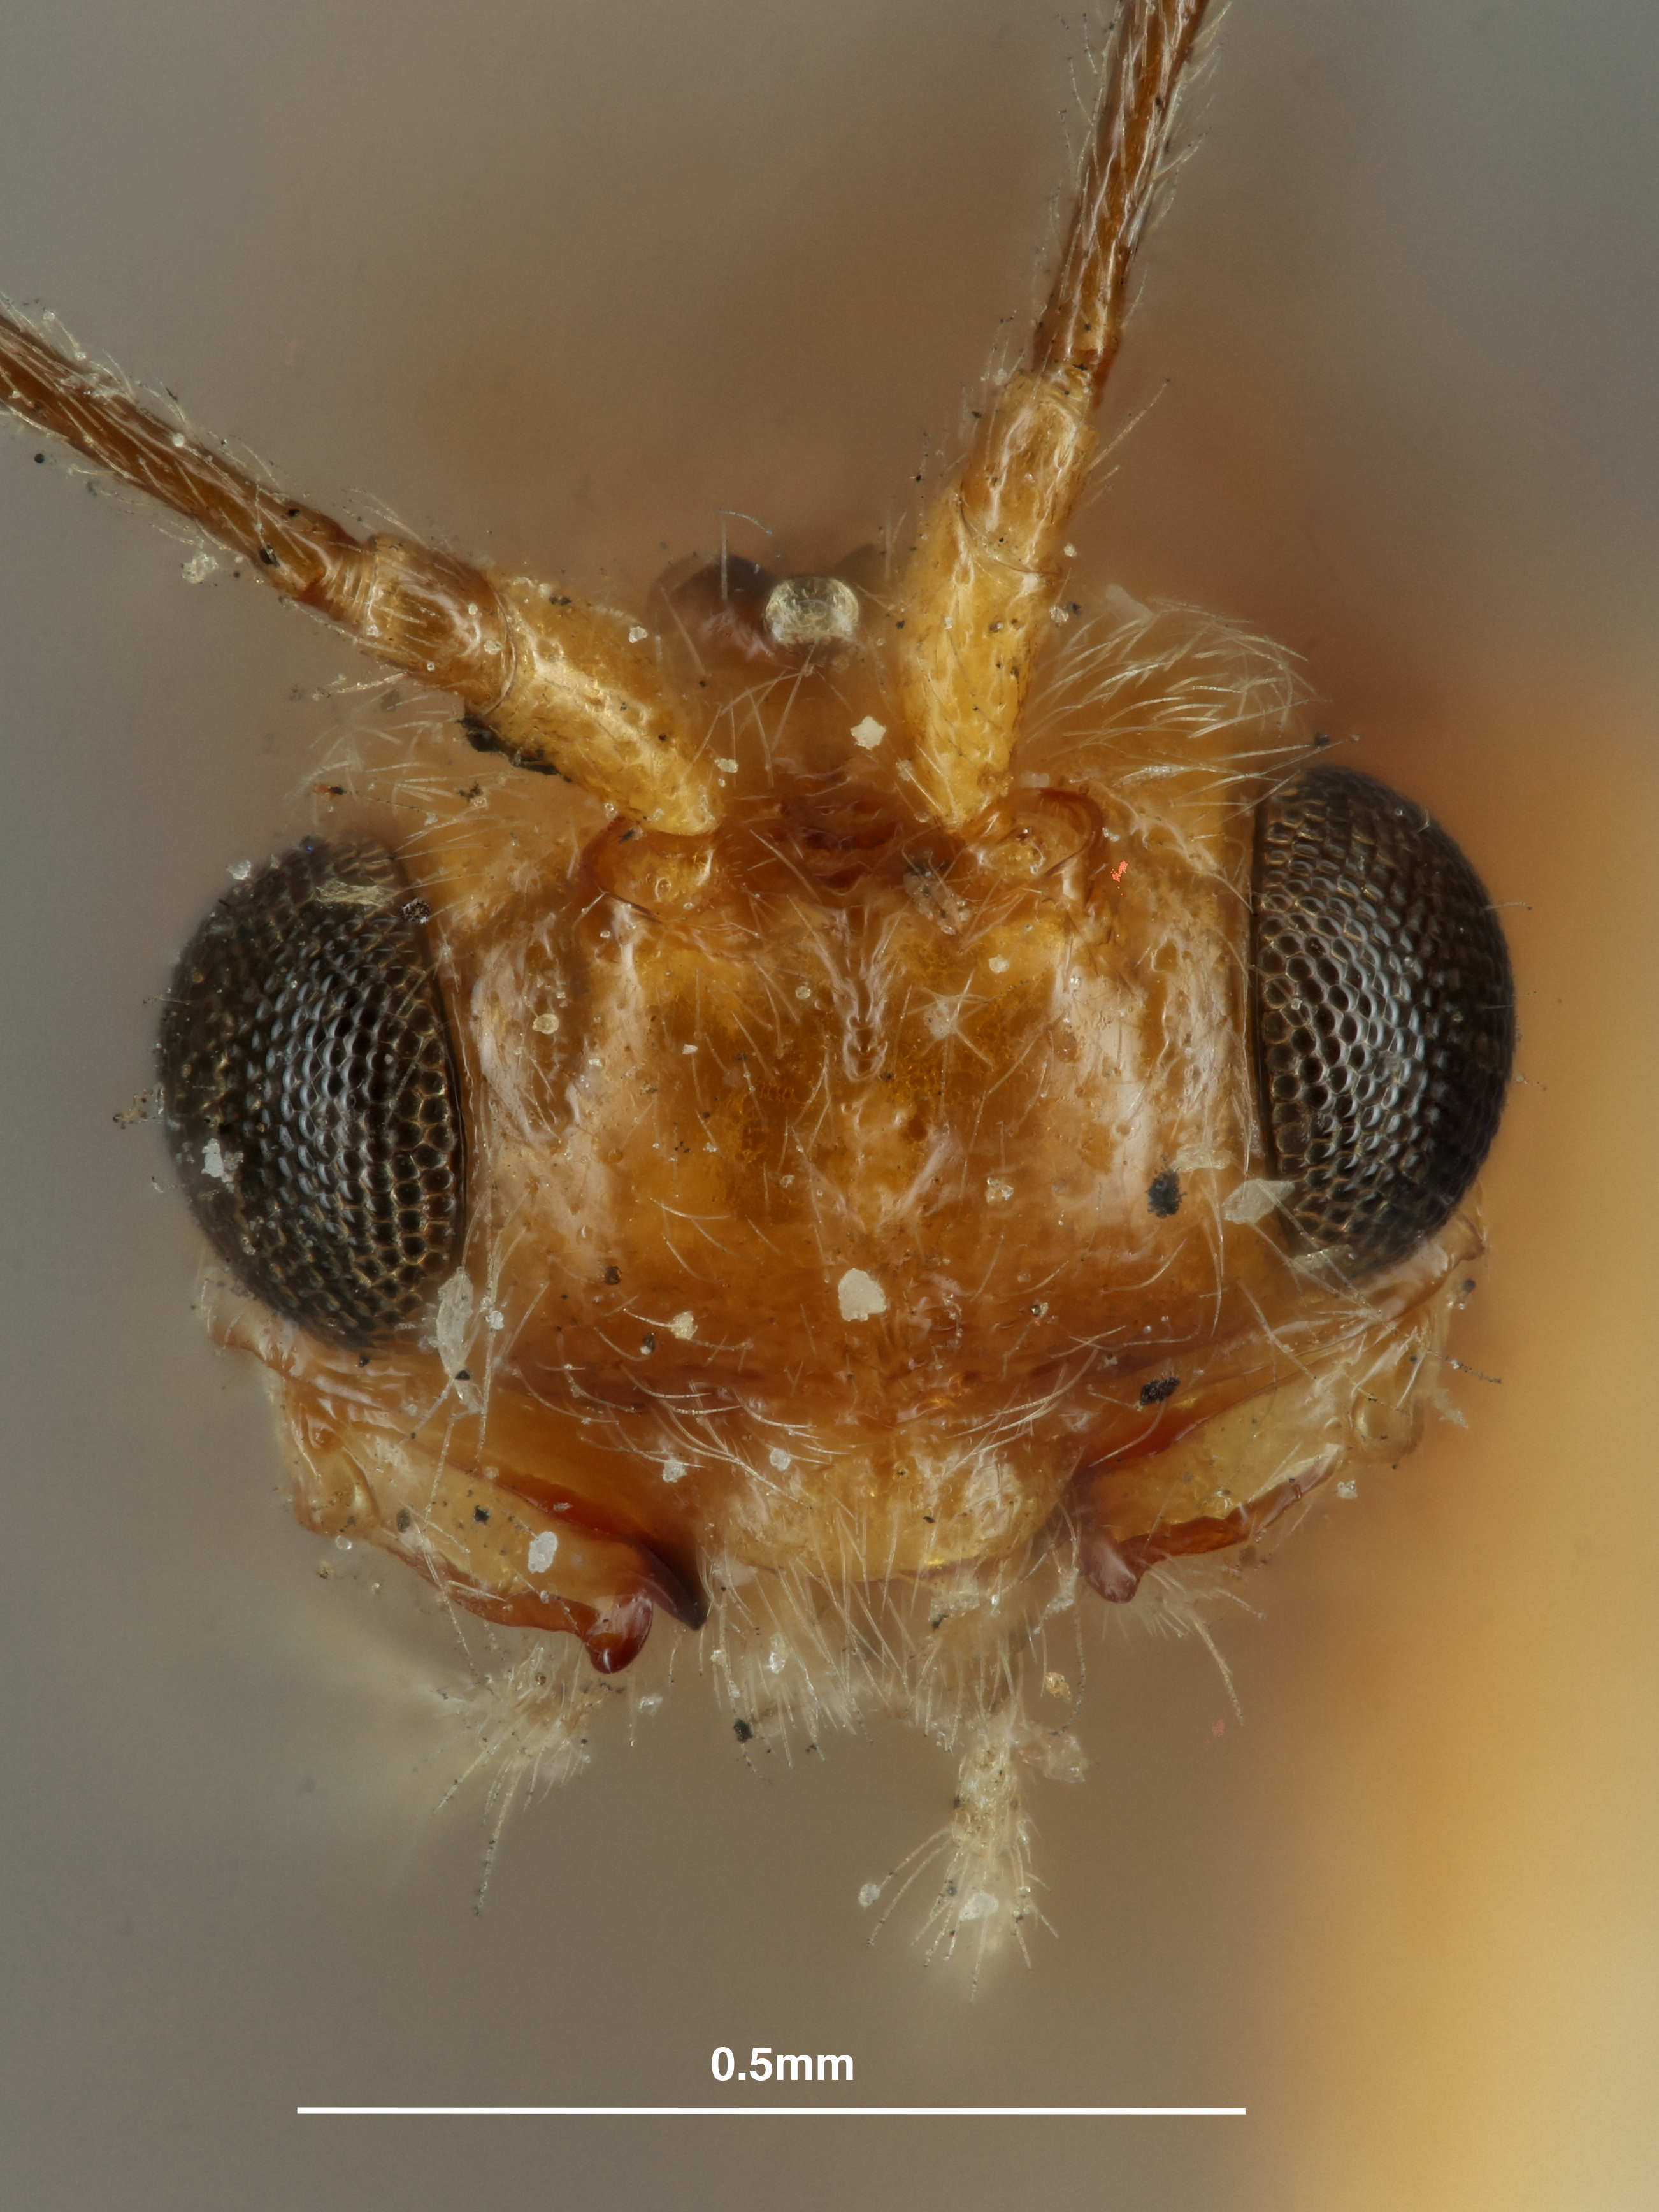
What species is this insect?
Phaenocarpa formosae
